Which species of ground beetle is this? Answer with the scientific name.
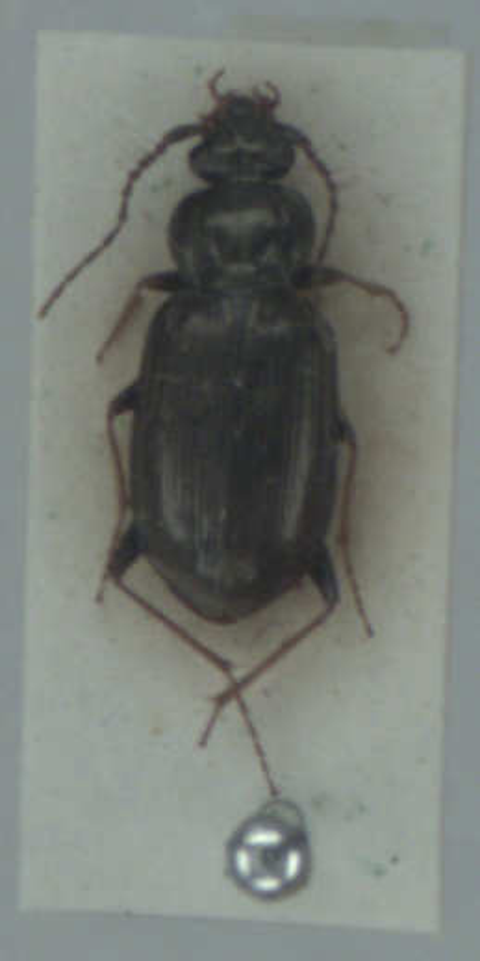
Loricera pilicornis
